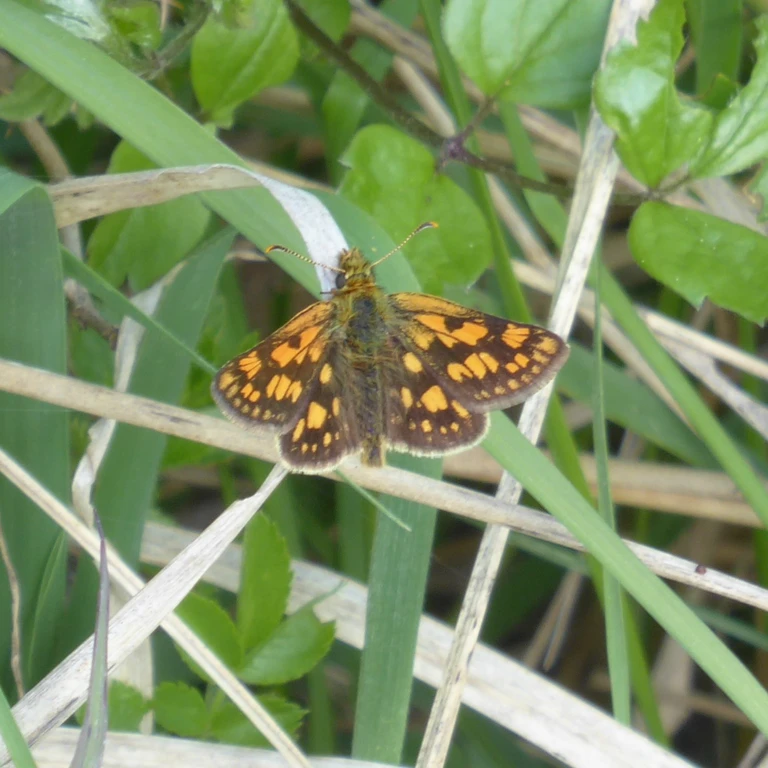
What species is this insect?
Carterocephalus palaemon
